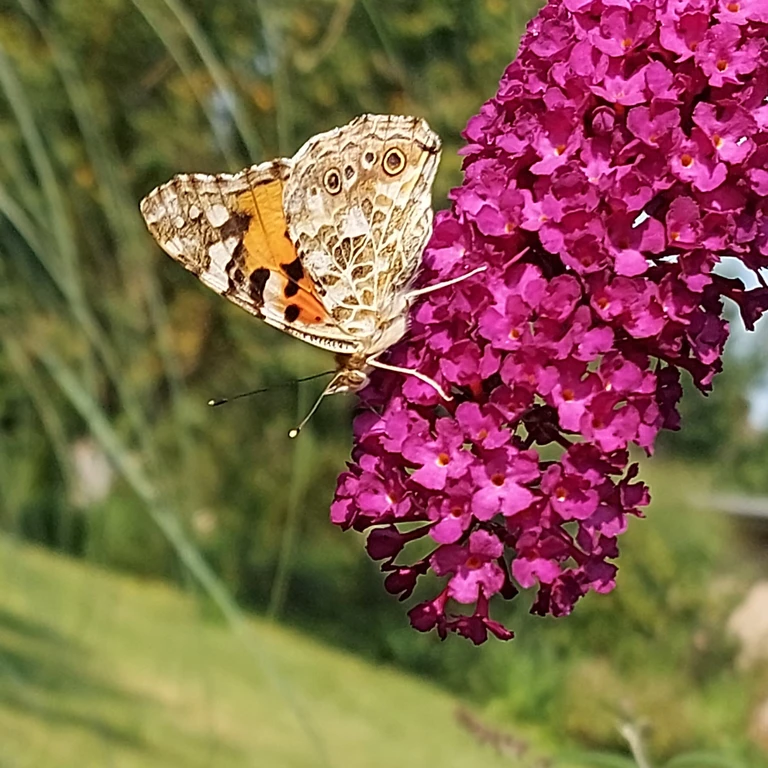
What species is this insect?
Vanessa cardui
